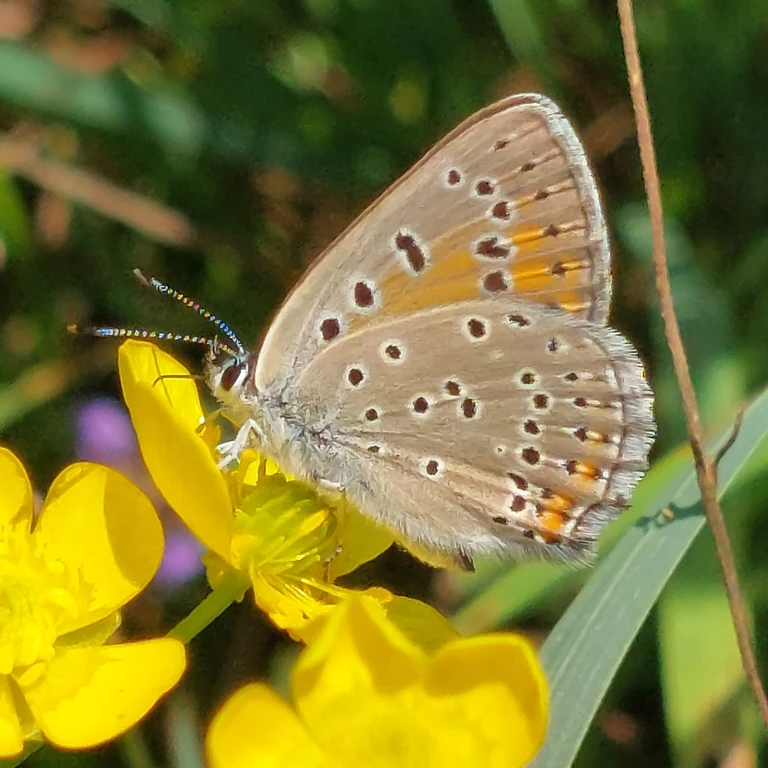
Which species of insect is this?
Lycaena hippothoe (also Palaeochrysophanus hippothoe)
